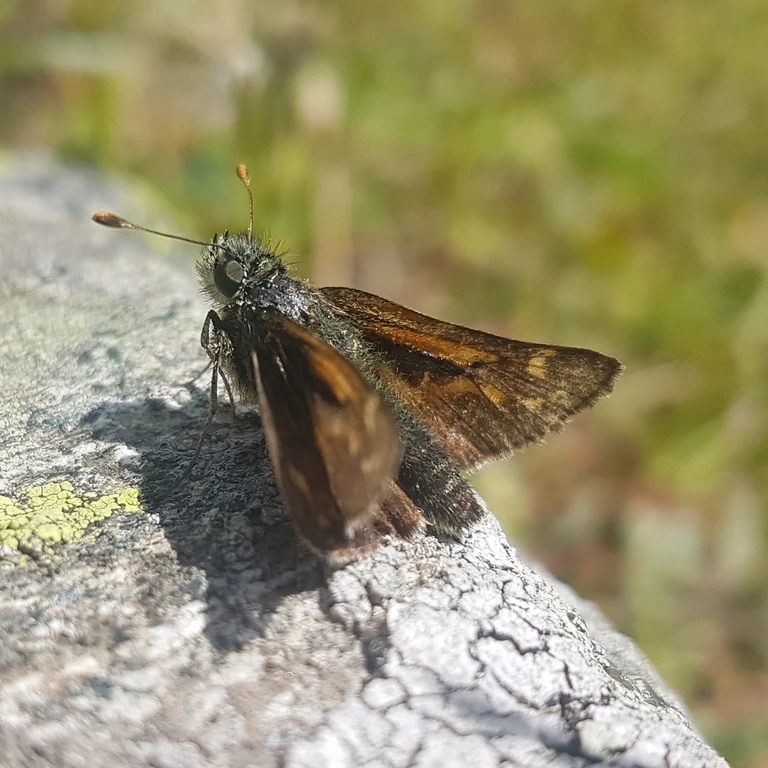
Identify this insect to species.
Hesperia comma
